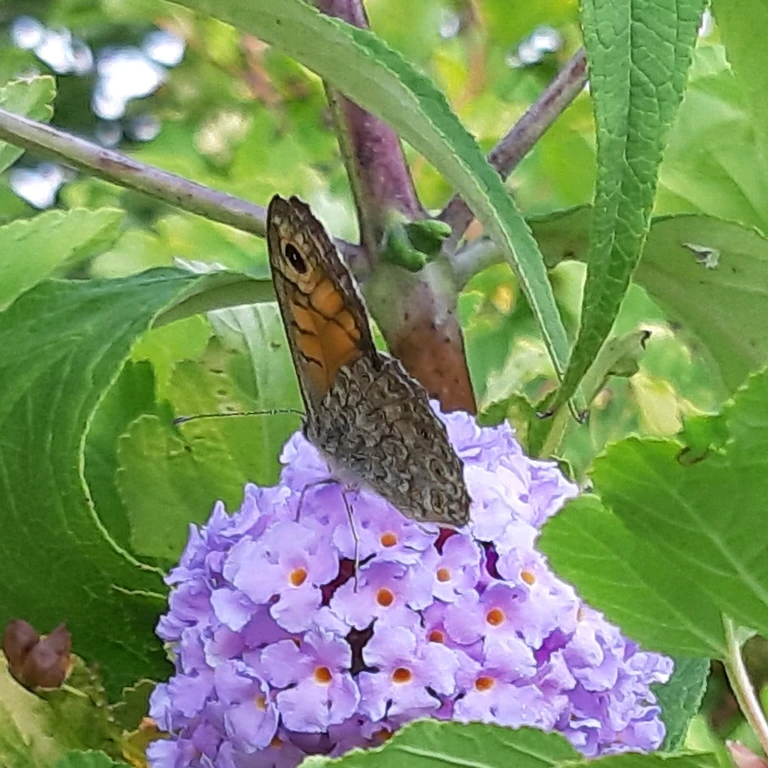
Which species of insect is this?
Lasiommata megera (also Pararge megera)
